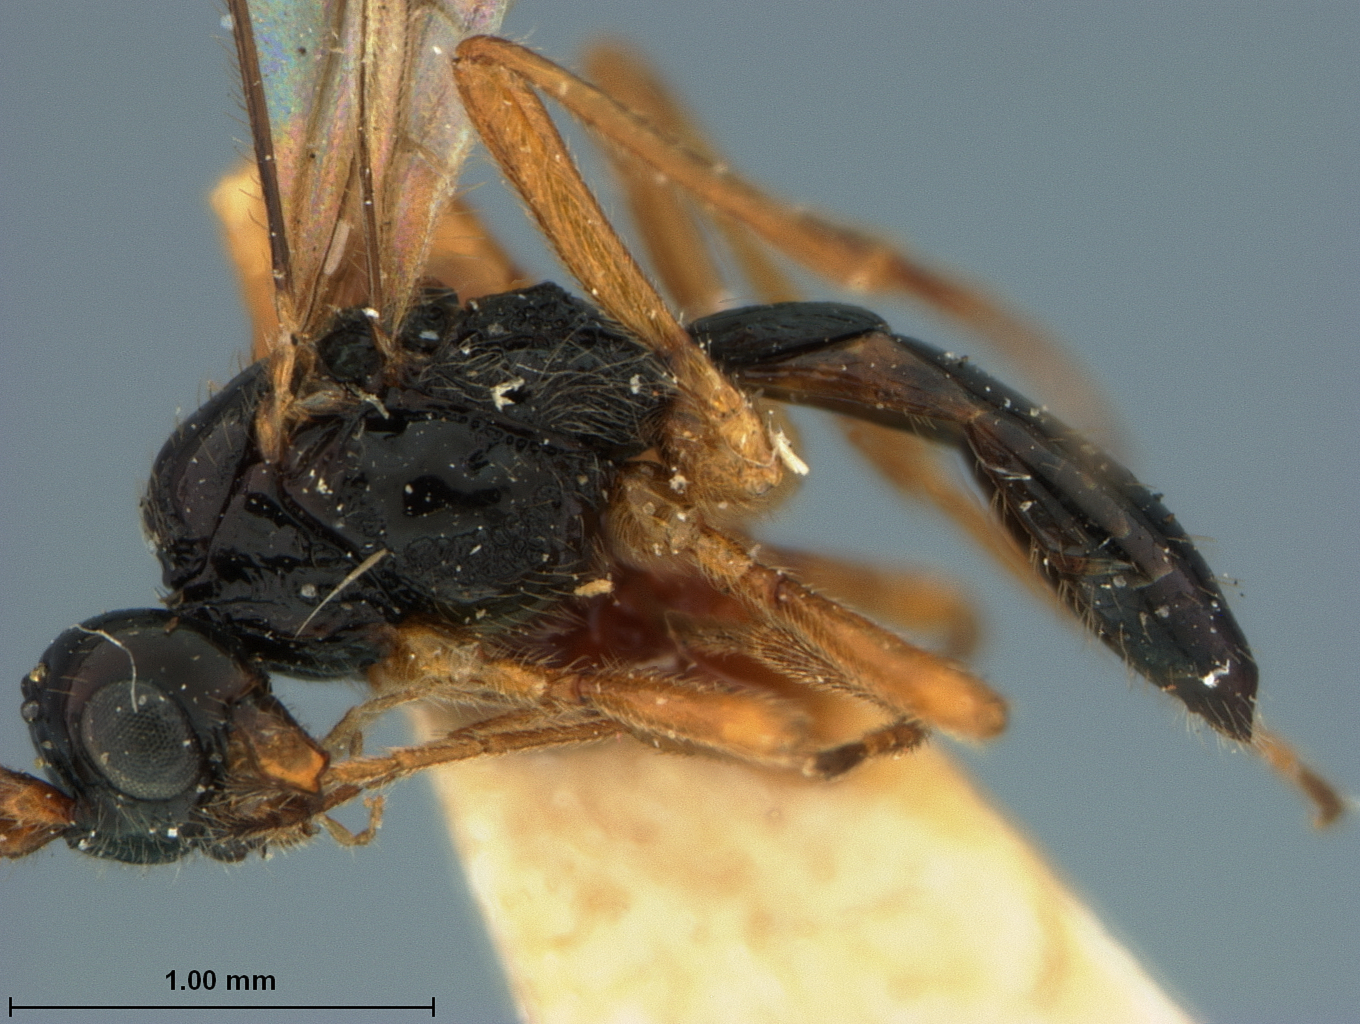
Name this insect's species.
Idiasta macrocera
